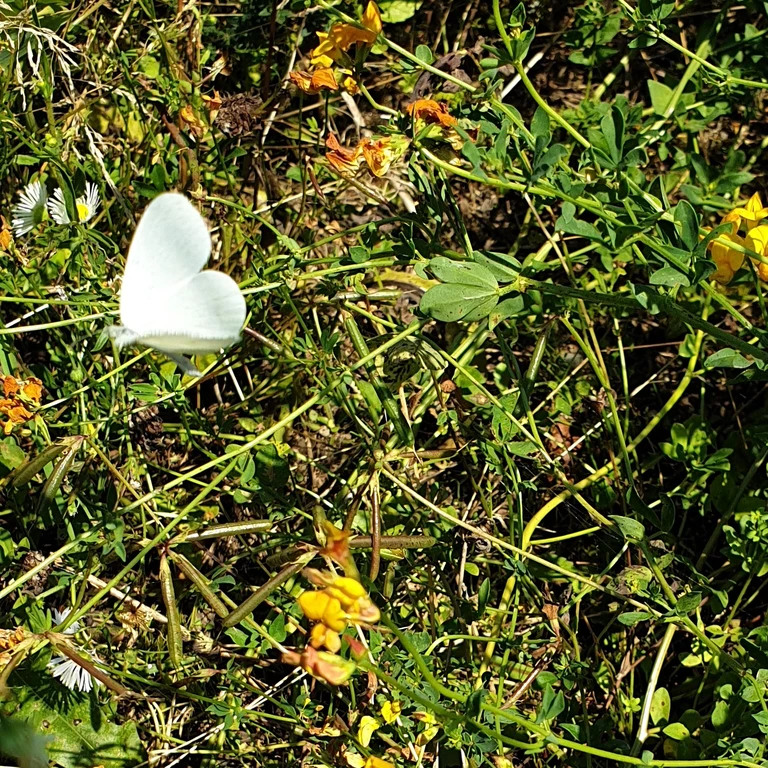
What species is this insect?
Leptidea sinapis/juvernica
